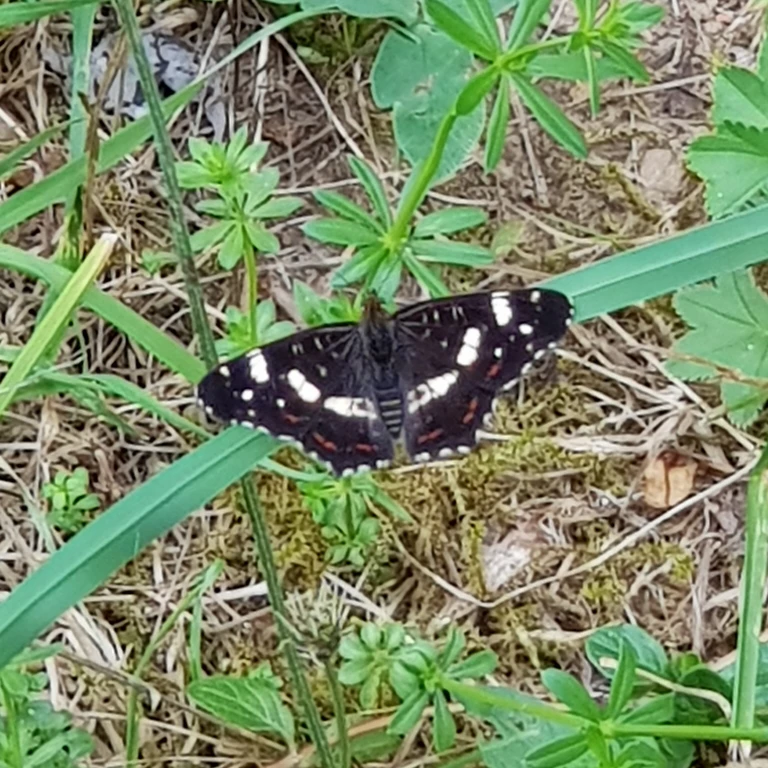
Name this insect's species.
Araschnia levana
